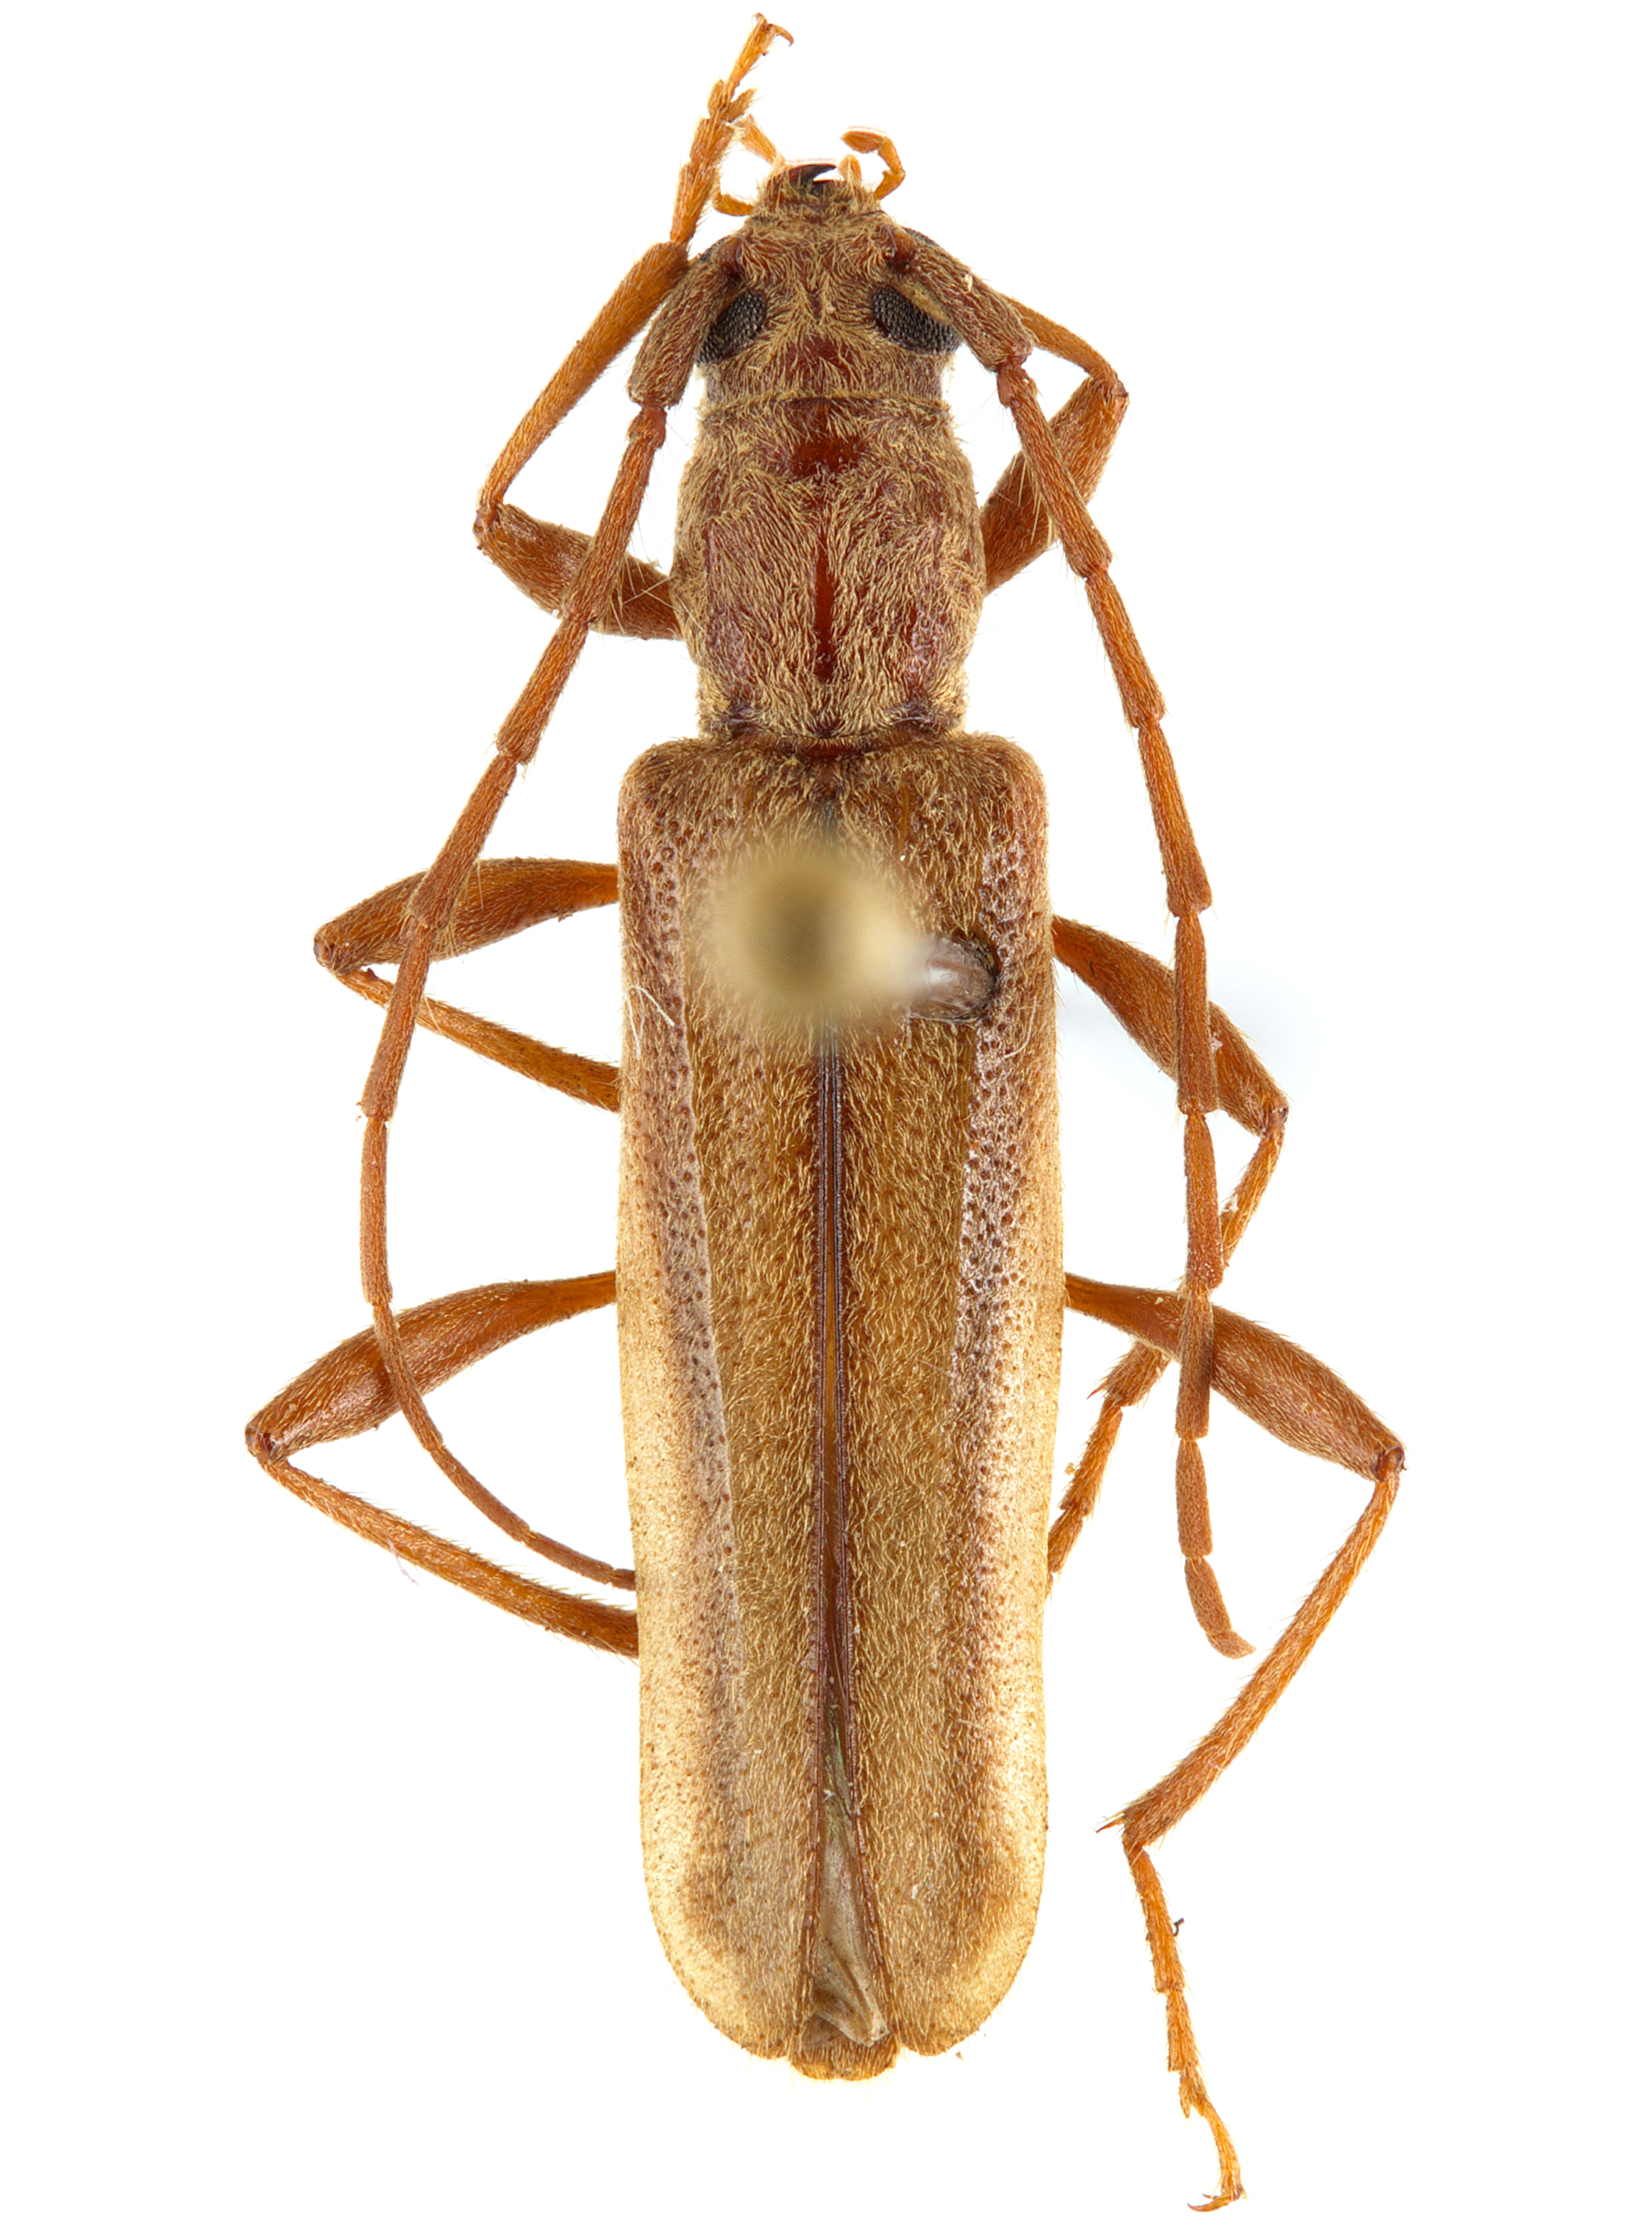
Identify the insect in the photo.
Icosium tomentosum
